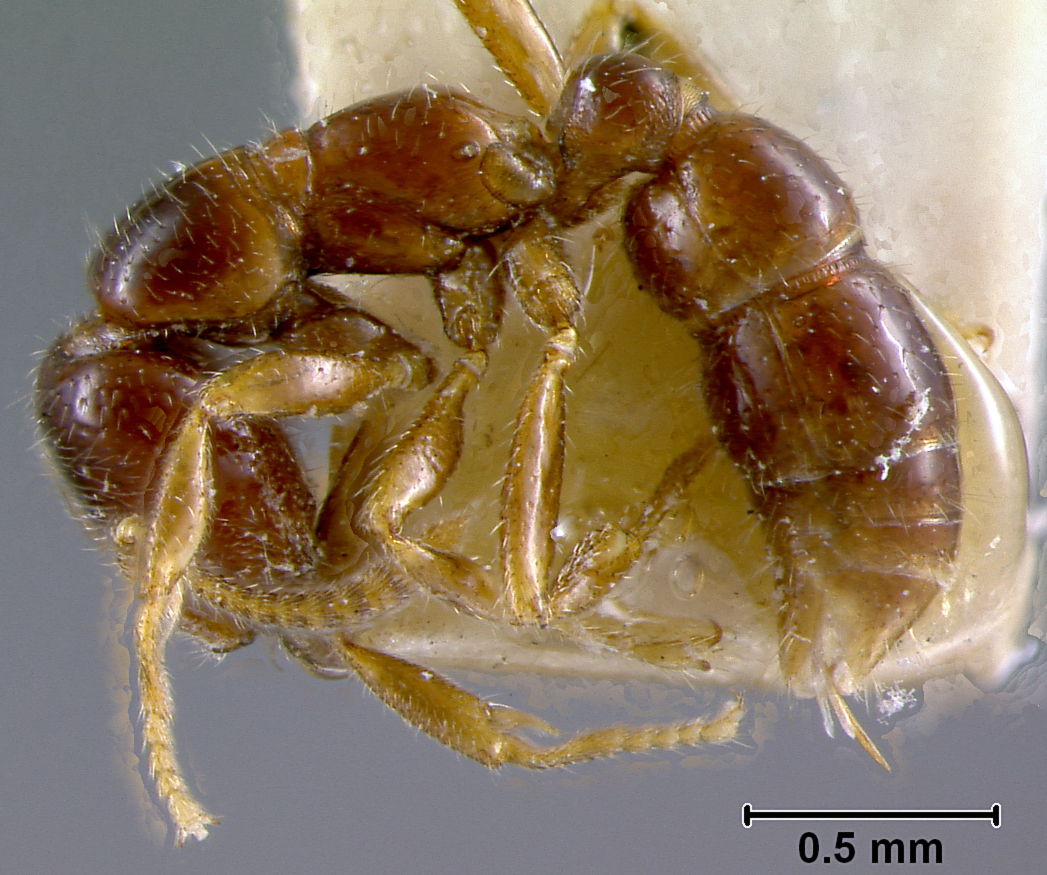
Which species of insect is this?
Onychomyrmex doddi
